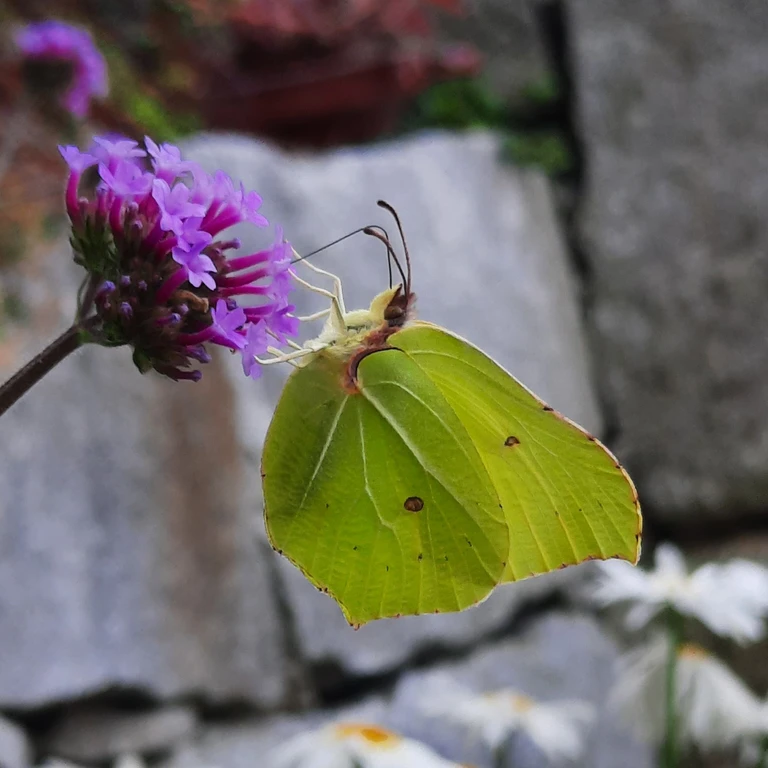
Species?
Gonepteryx rhamni
